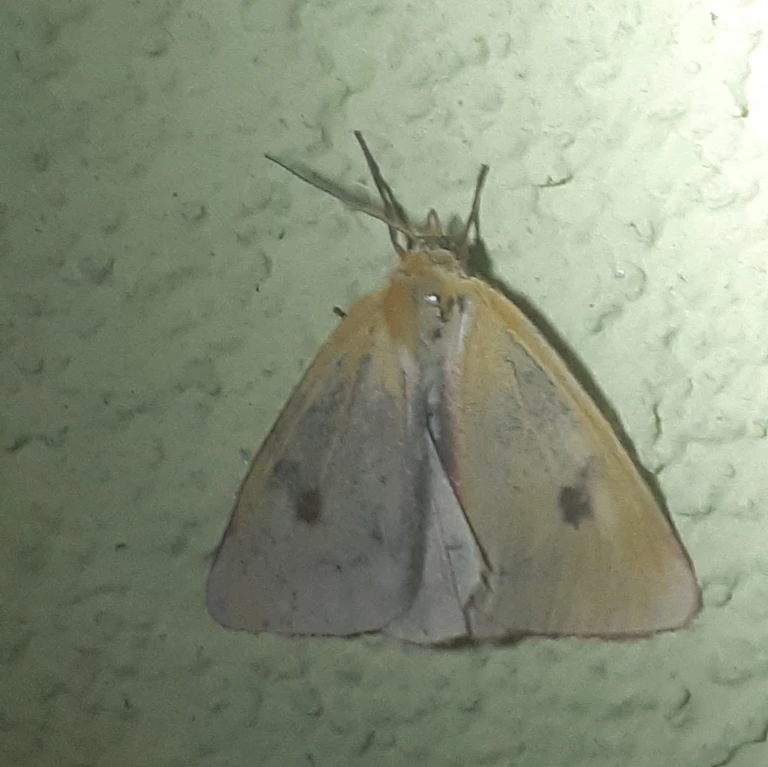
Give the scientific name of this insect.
Diacrisia sannio
